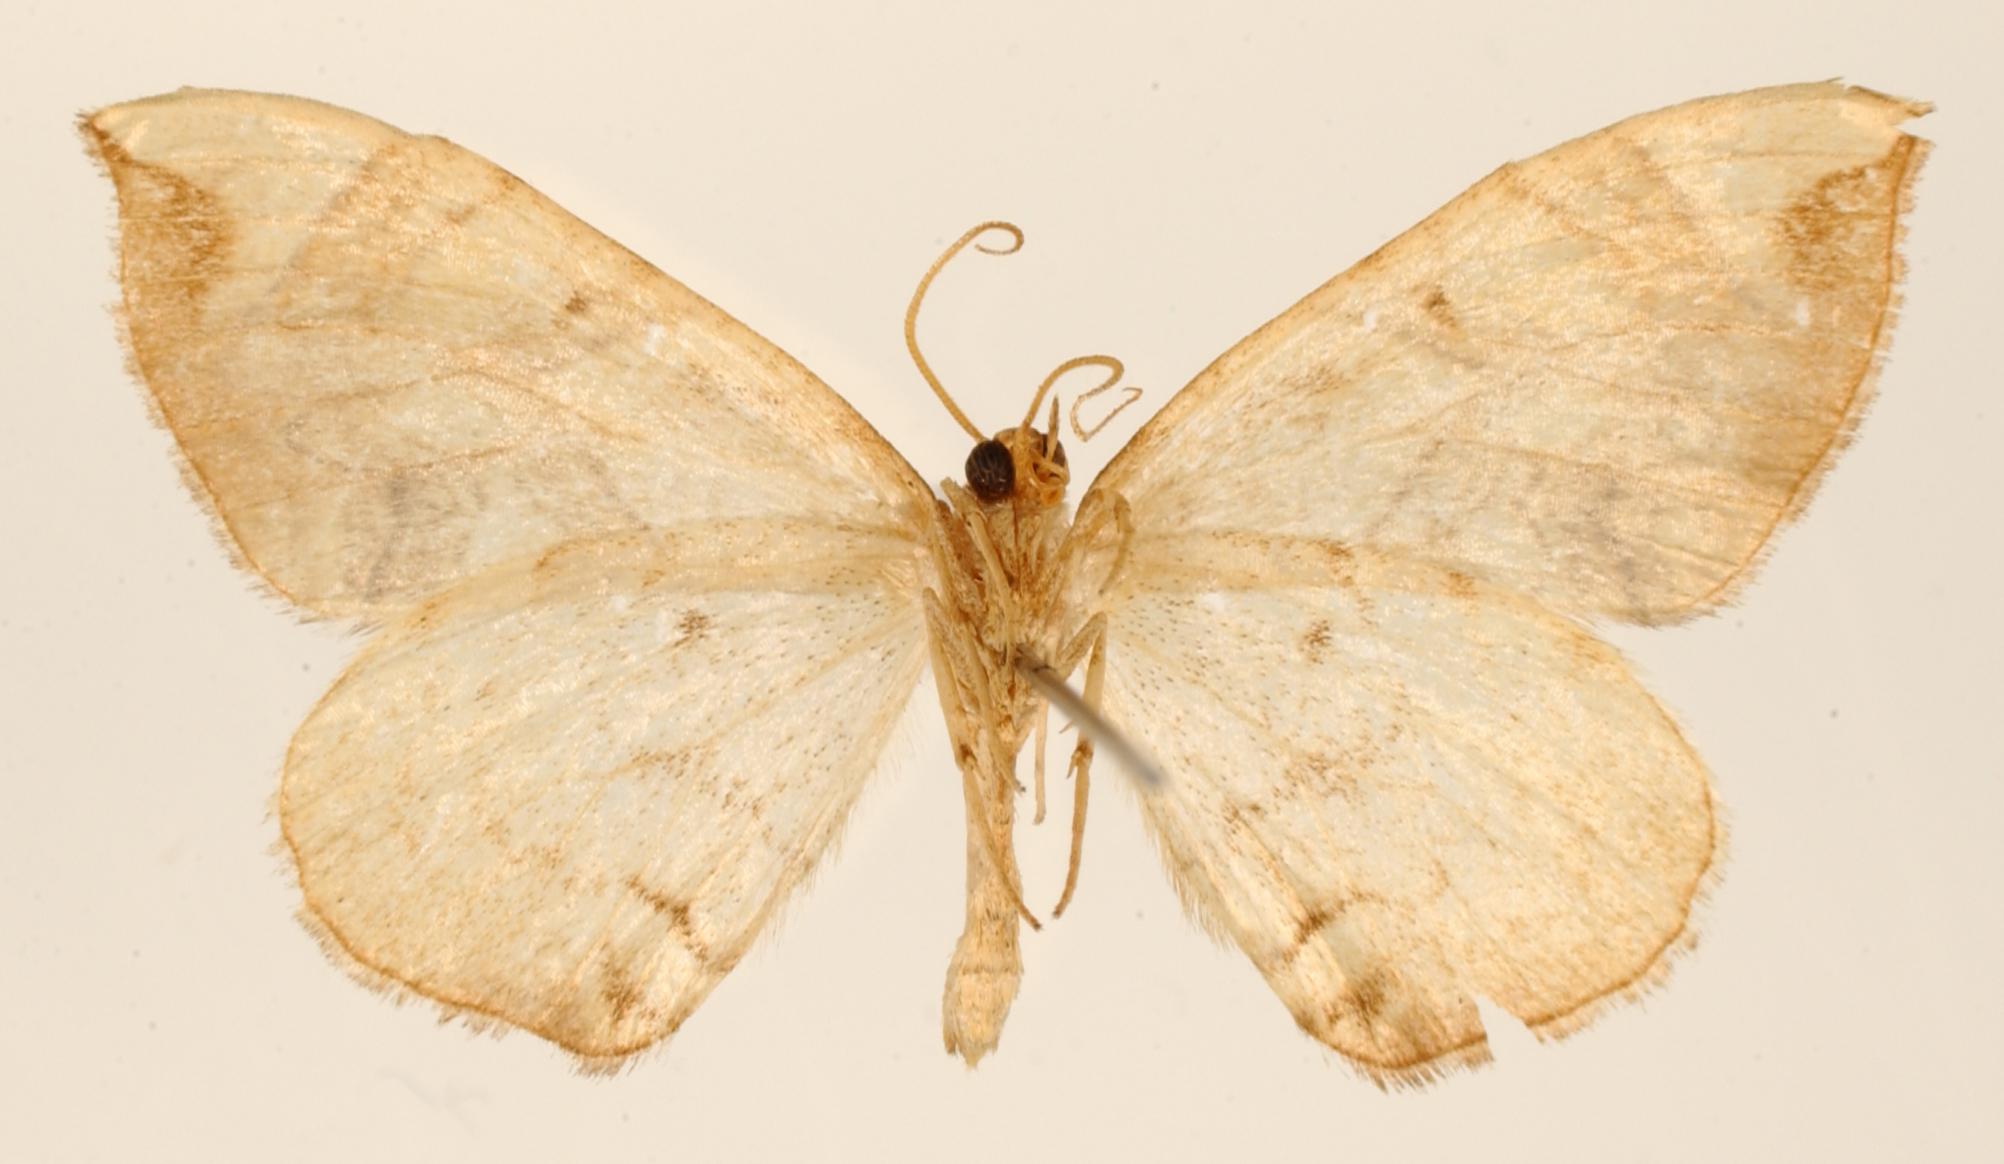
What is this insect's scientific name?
Eustroma phylaca
